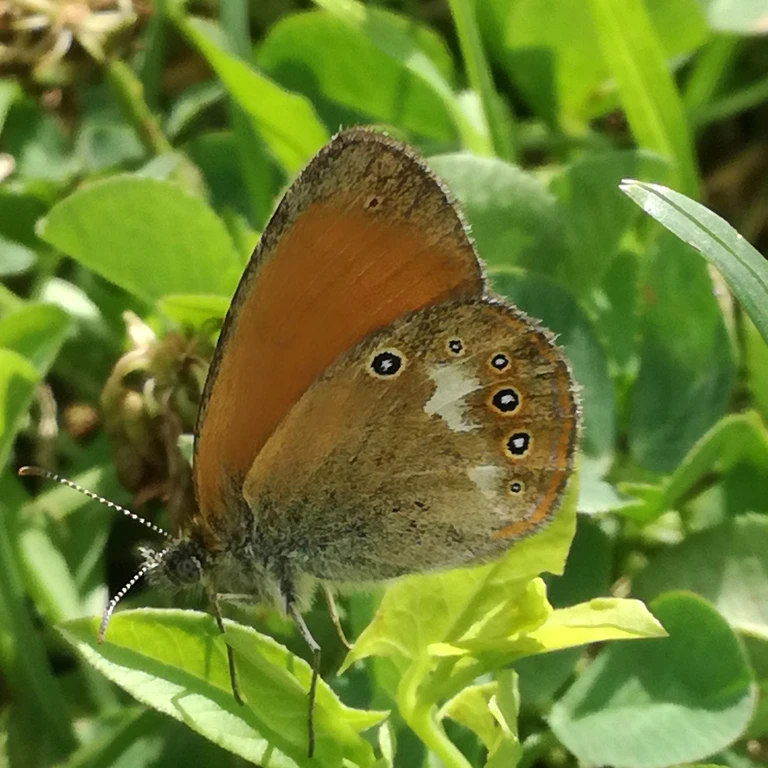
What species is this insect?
Coenonympha glycerion (also Coenonympha iphis)
